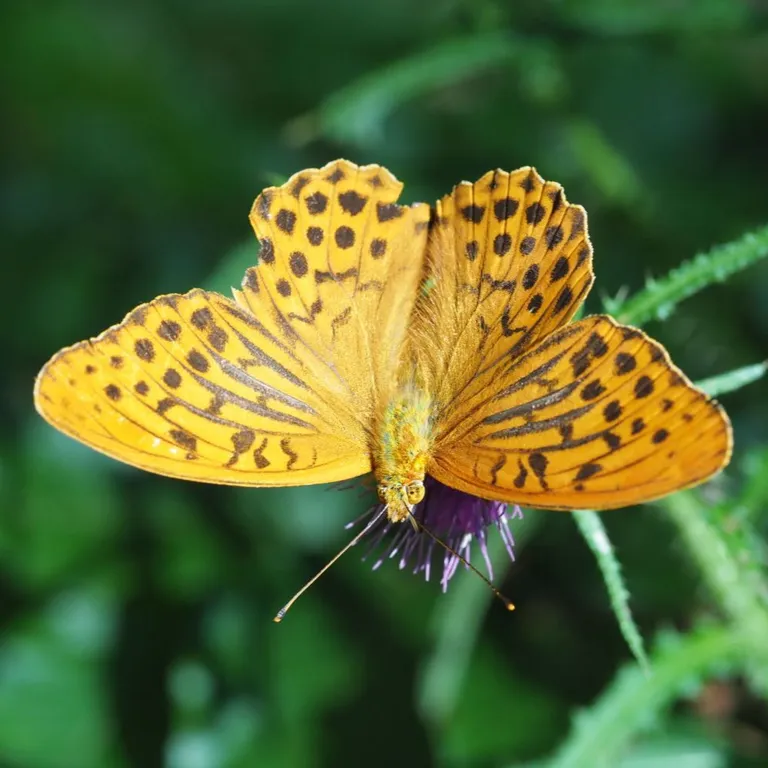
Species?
Argynnis paphia
